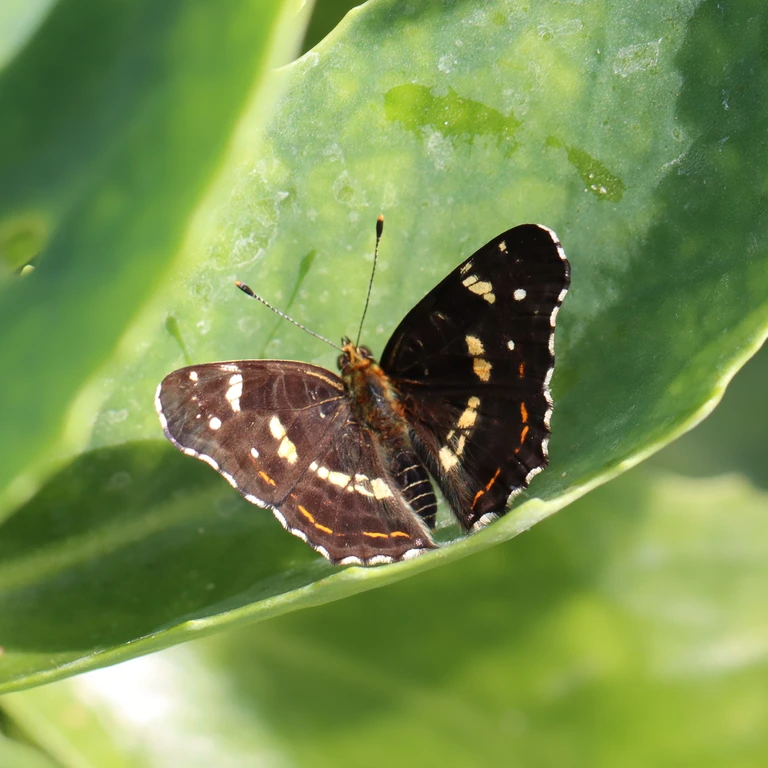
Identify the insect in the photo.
Araschnia levana
